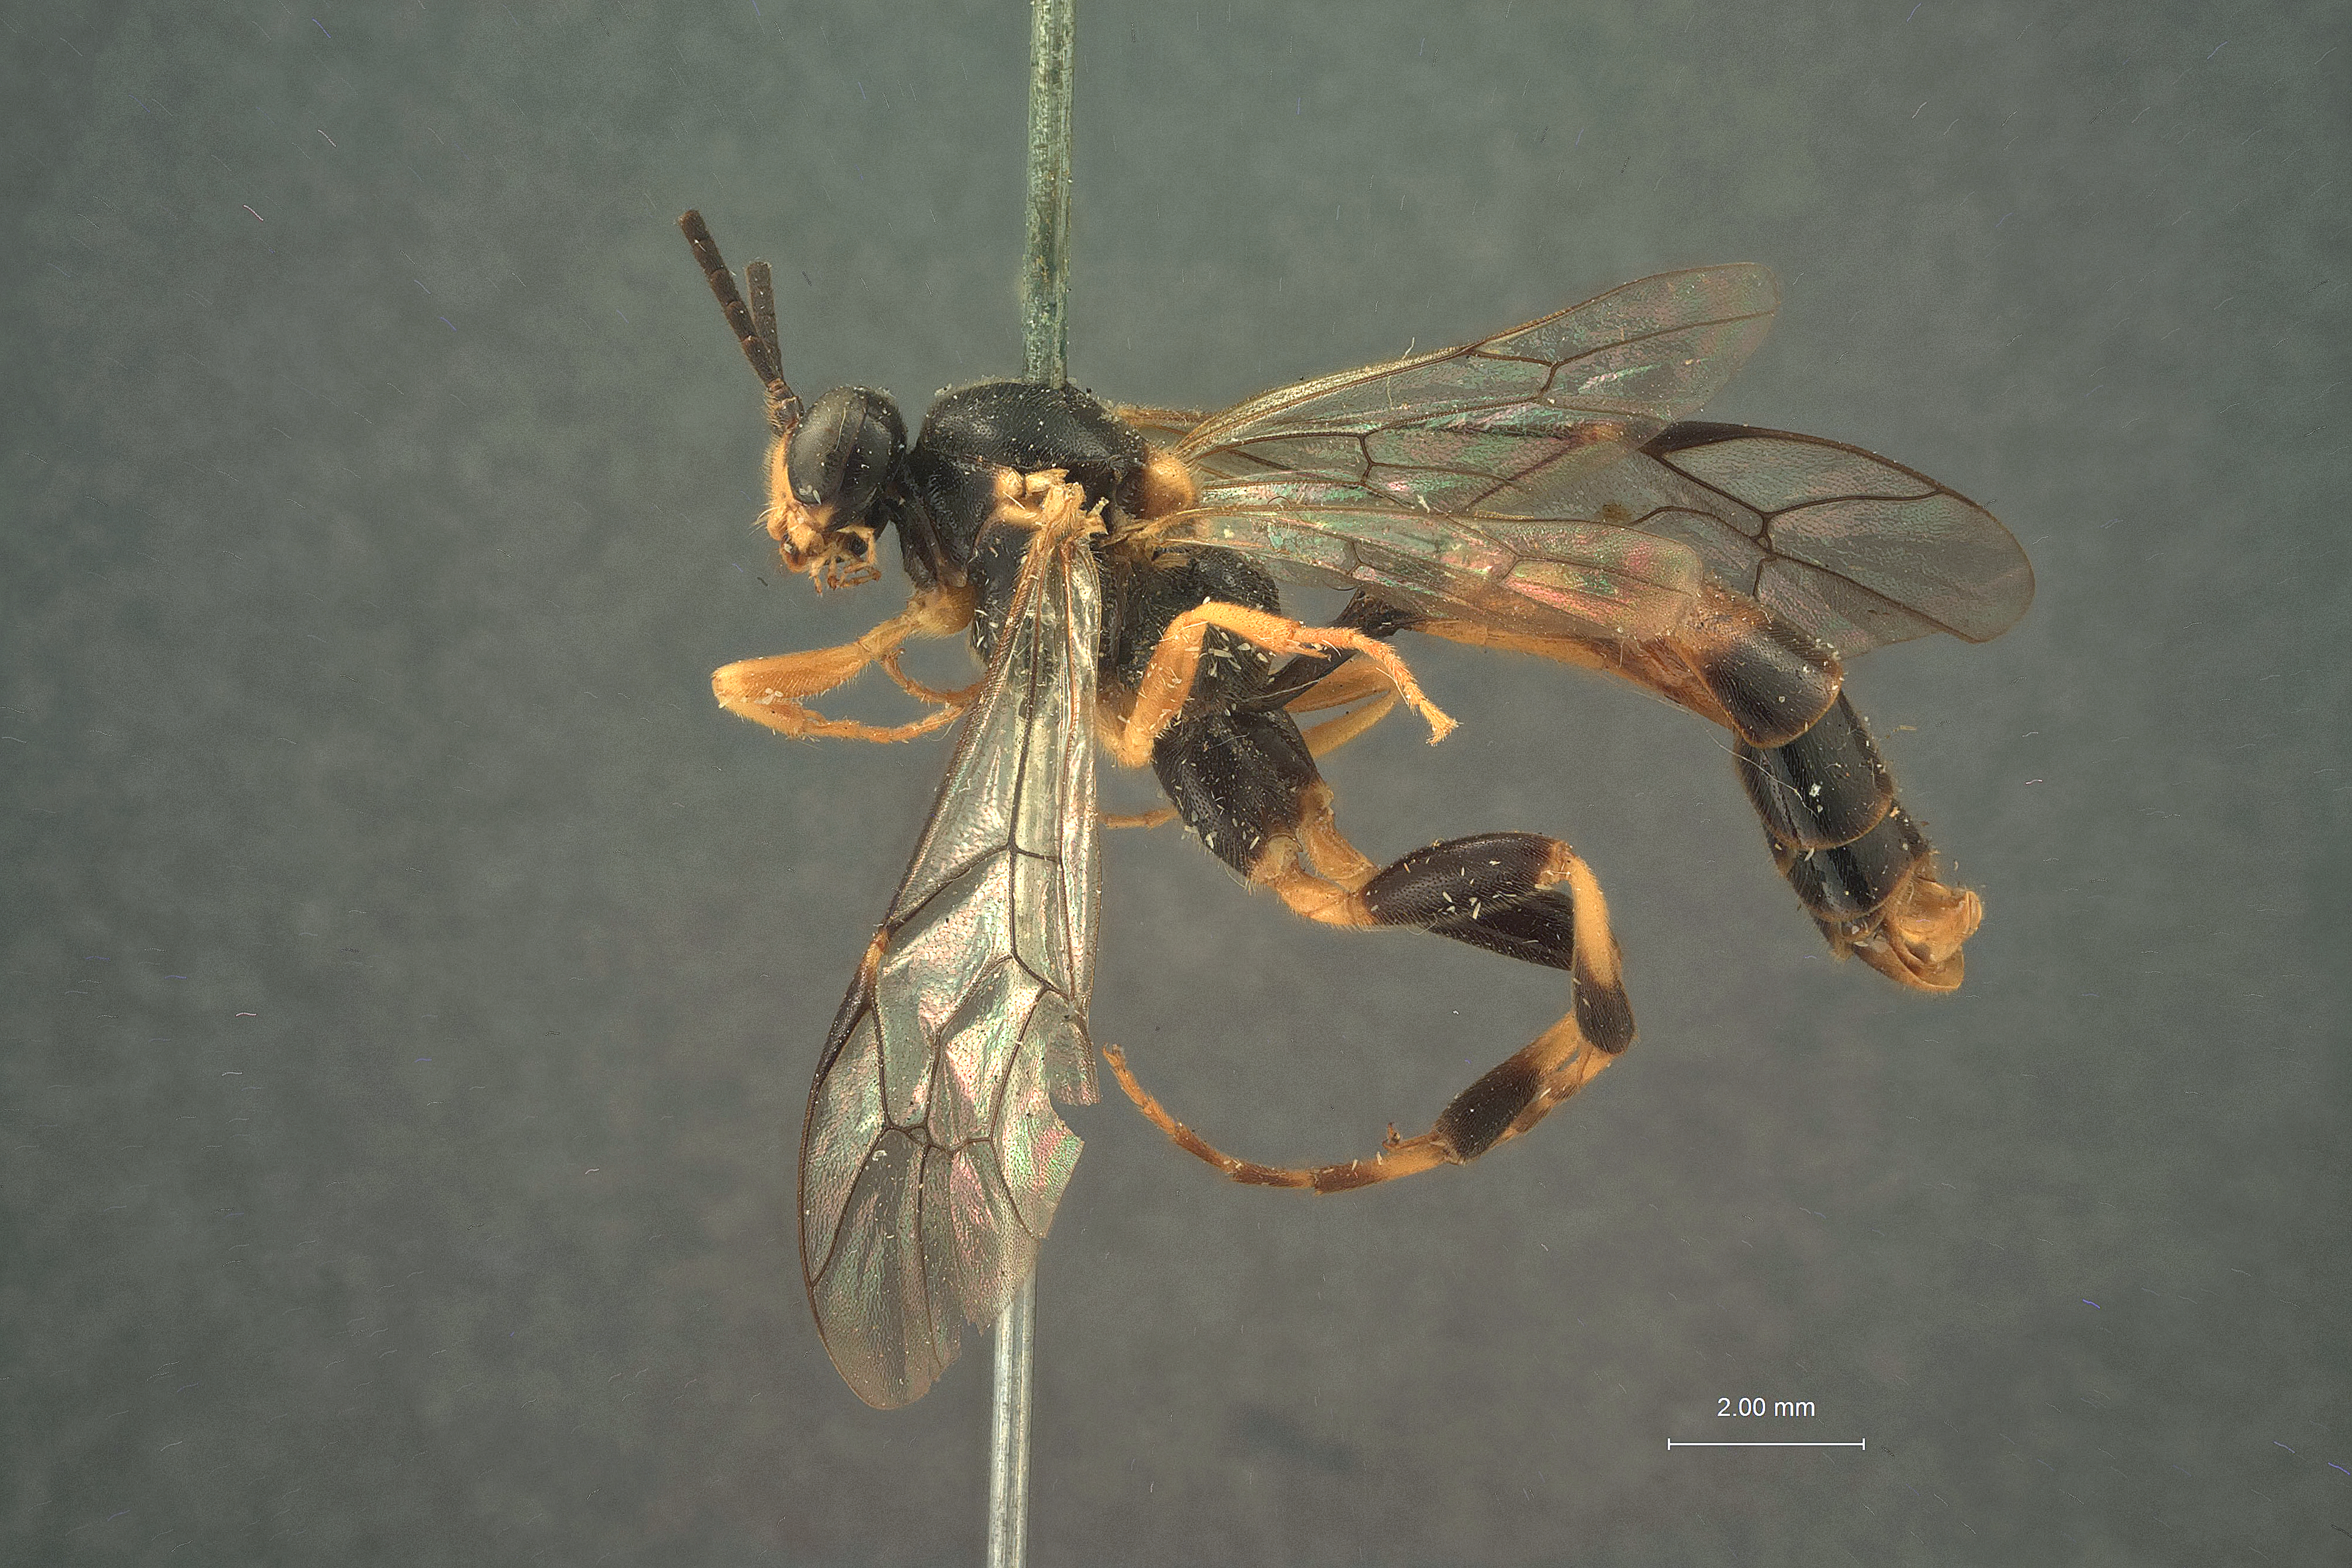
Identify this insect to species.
Notopygus scutellatus
